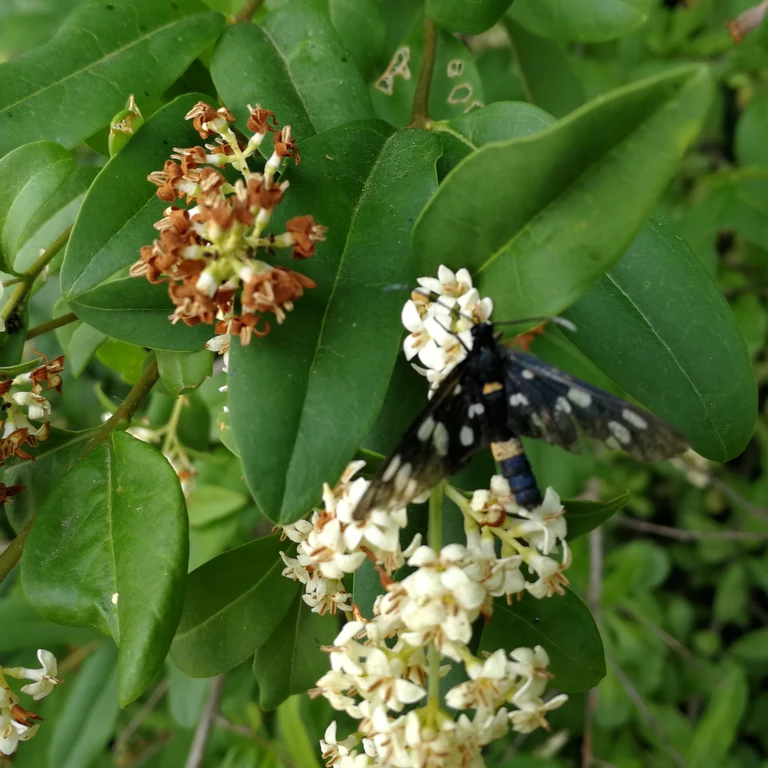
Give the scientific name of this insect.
Amata phegea
